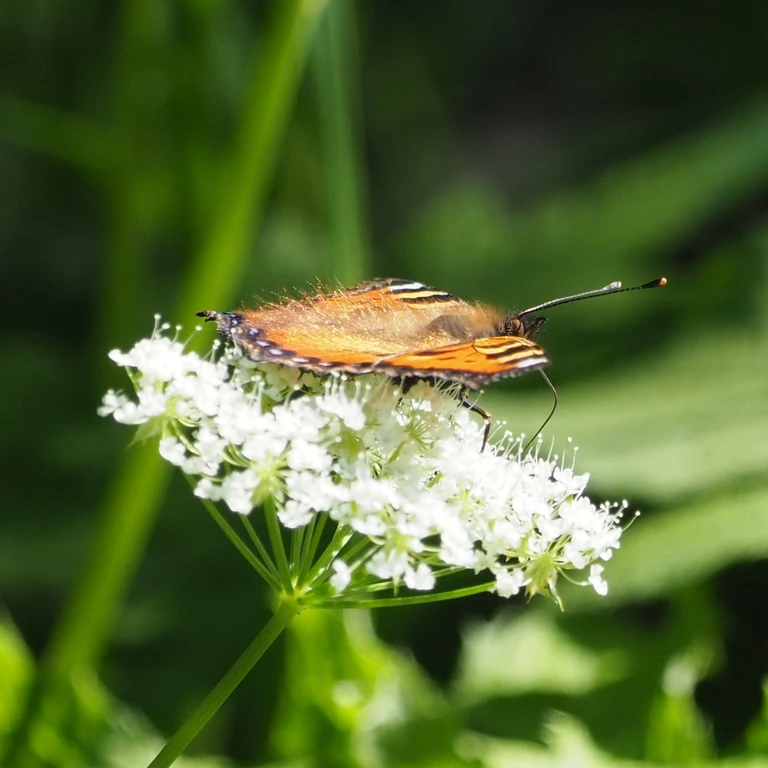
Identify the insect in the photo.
Aglais urticae
